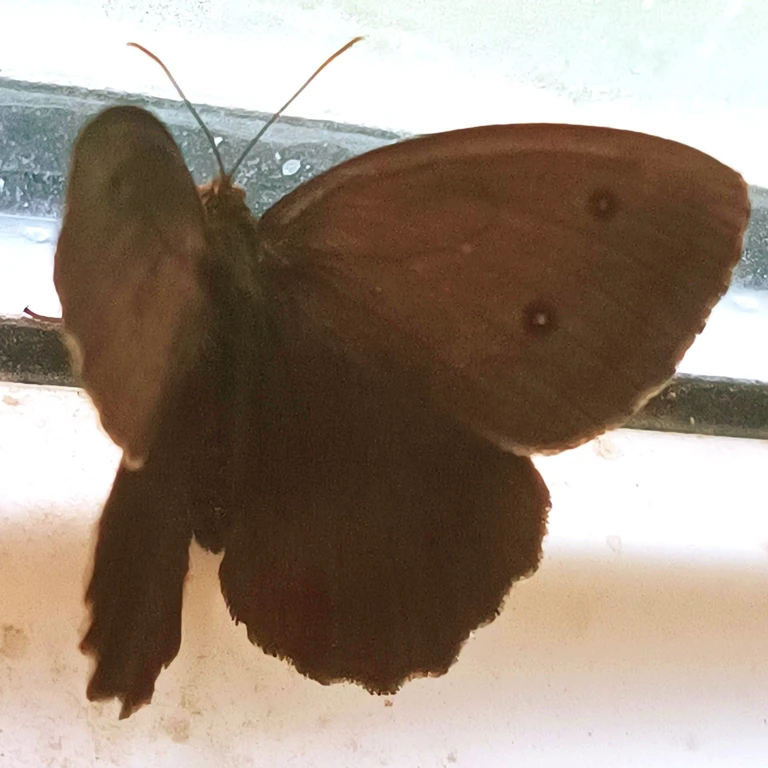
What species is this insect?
Minois dryas
